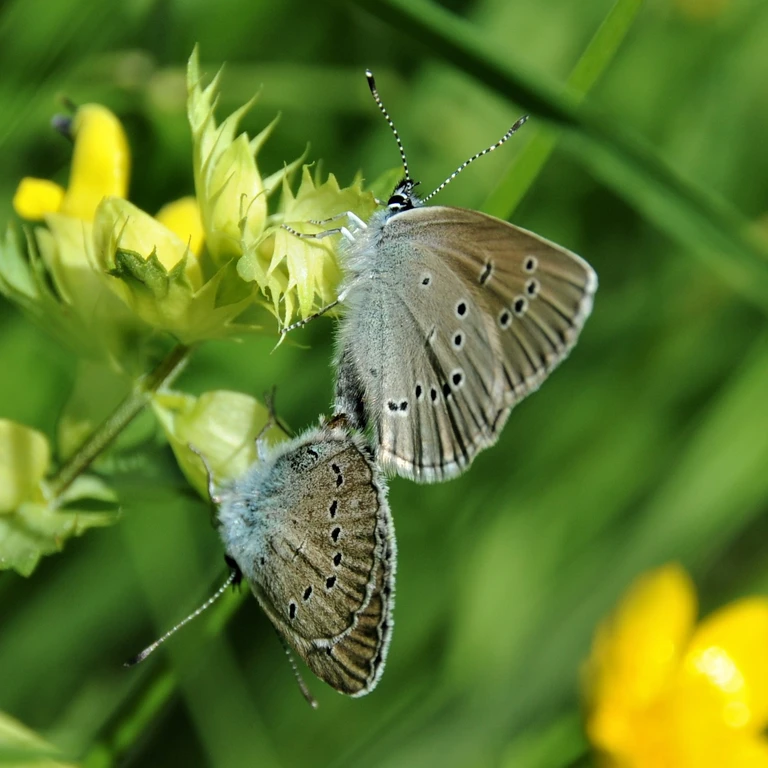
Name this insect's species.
Cyaniris semiargus
